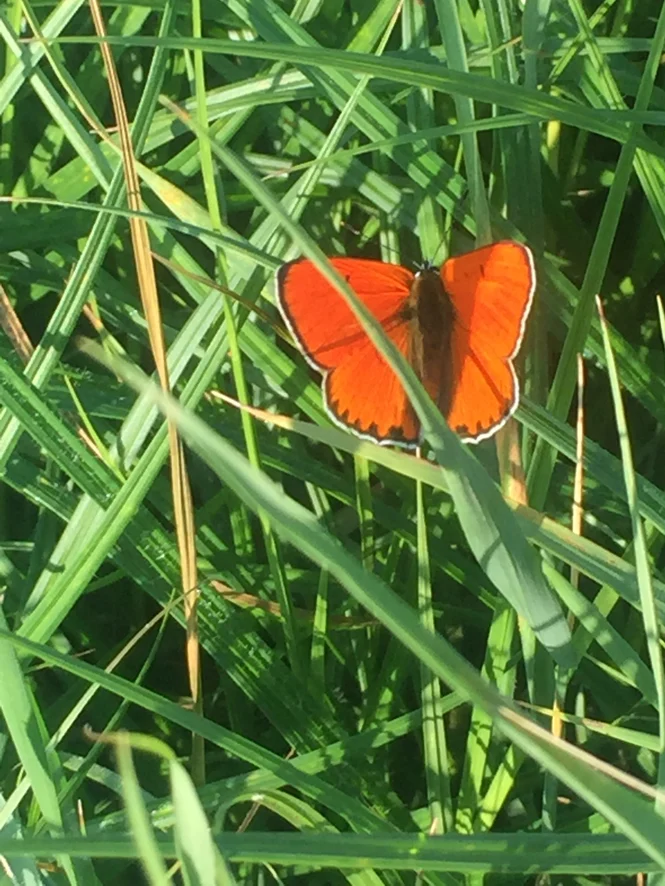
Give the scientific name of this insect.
Lycaena dispar
